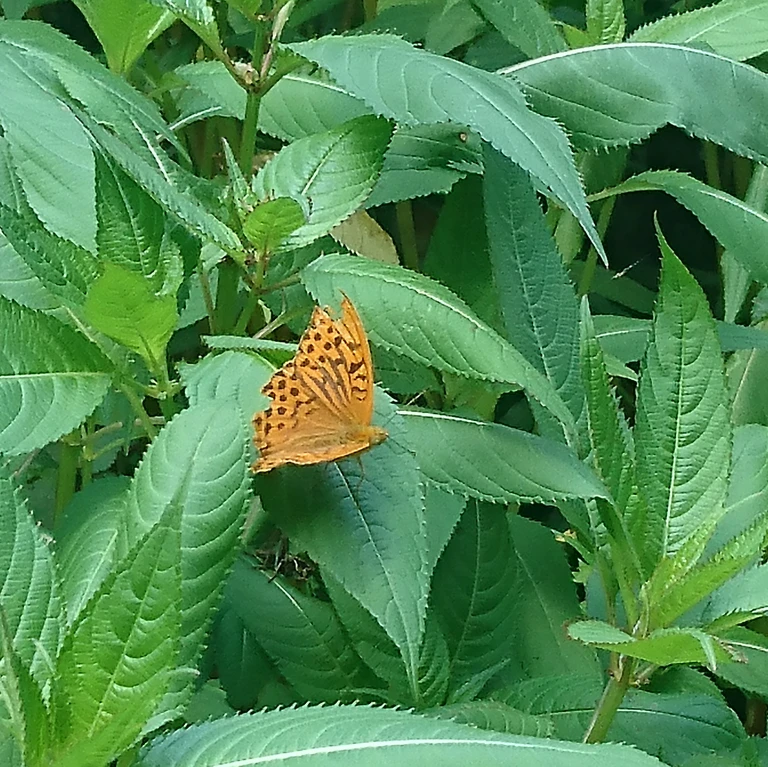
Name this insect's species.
Argynnis paphia
